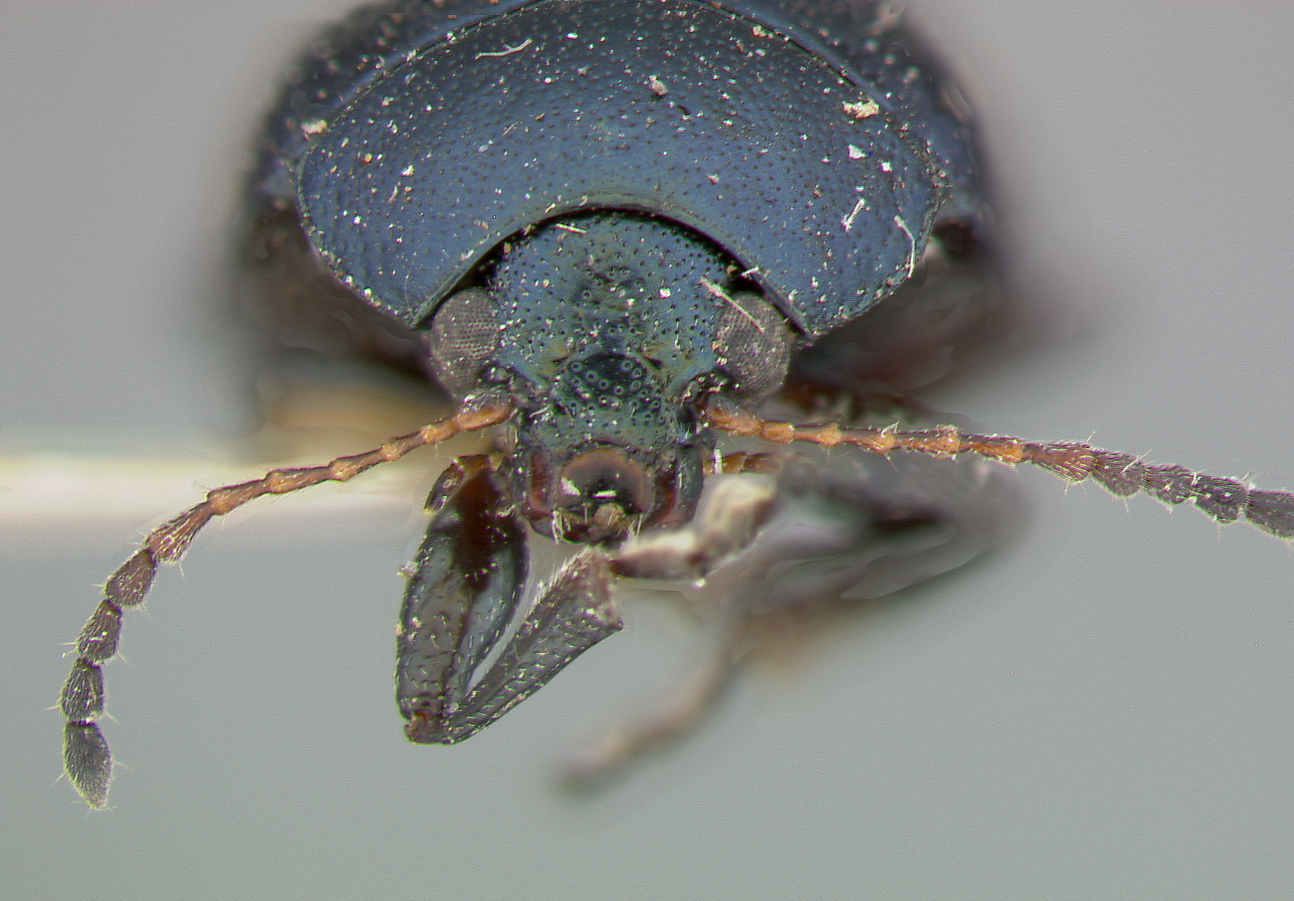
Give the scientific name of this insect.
Nodonota arizonica
